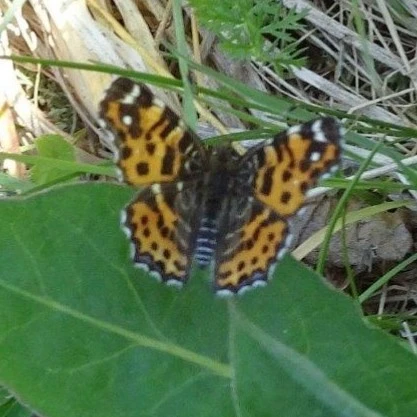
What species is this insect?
Araschnia levana
